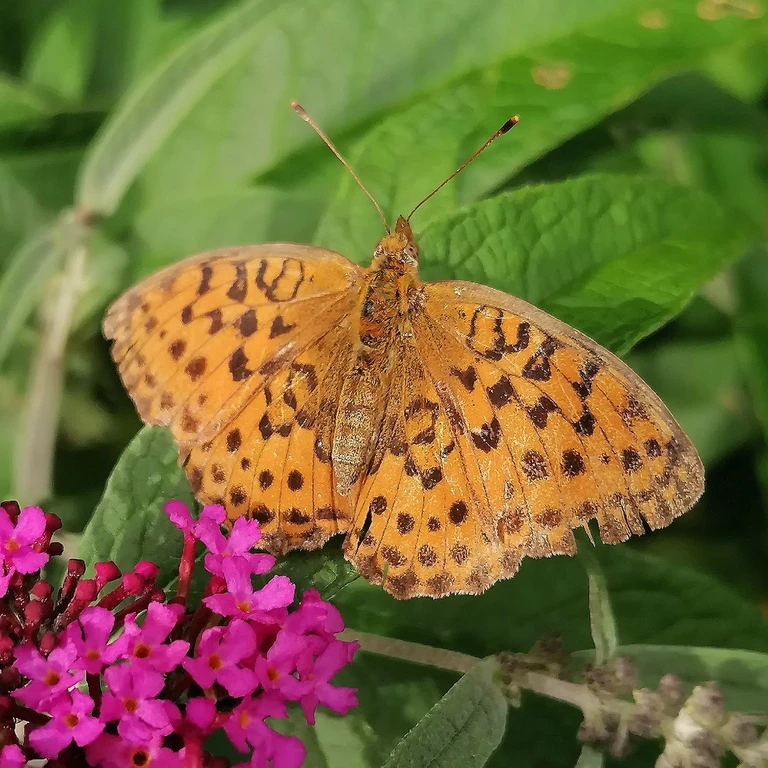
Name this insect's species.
Brenthis daphne
